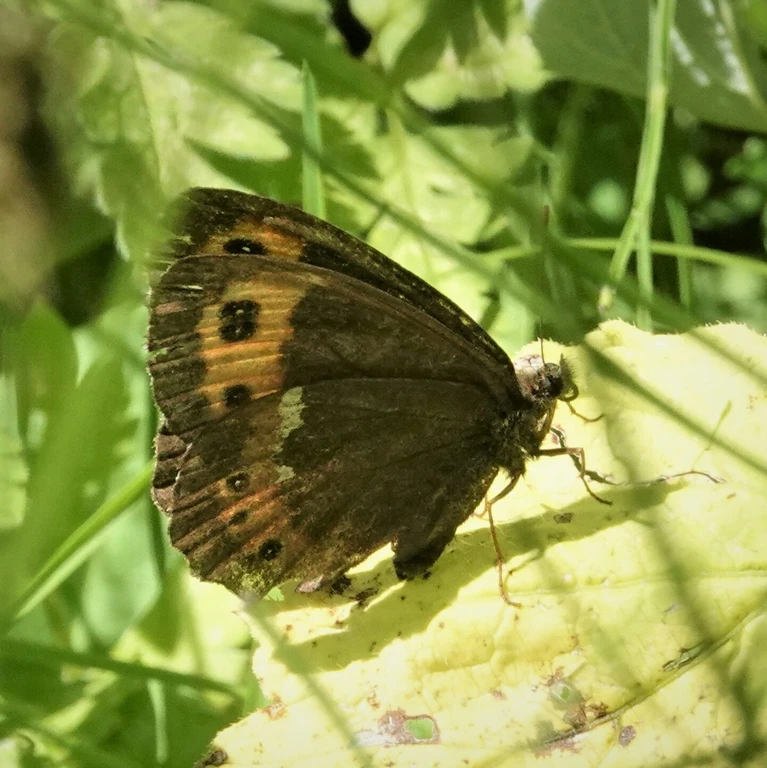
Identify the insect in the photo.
Erebia ligea
